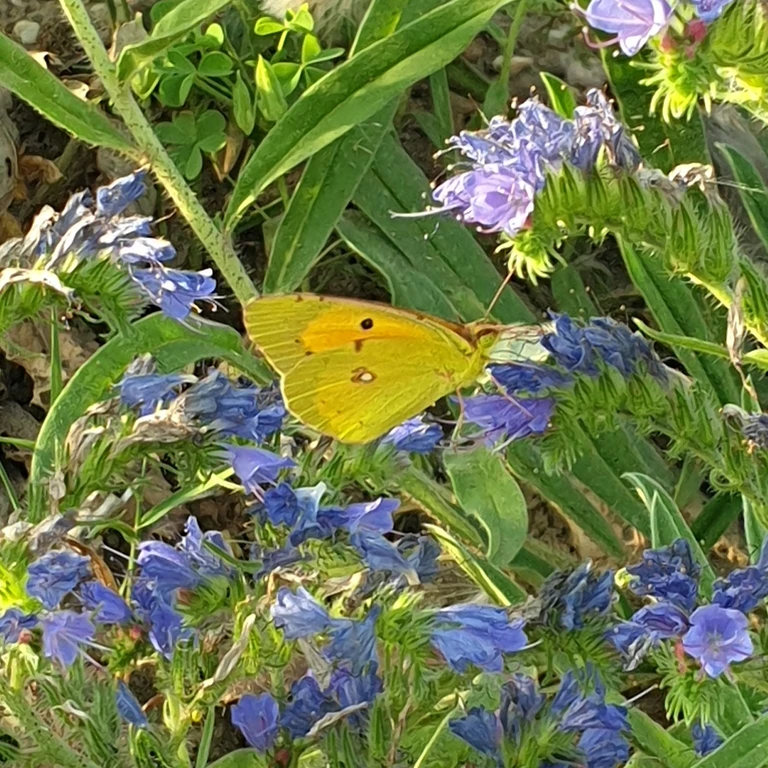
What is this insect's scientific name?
Colias croceus
